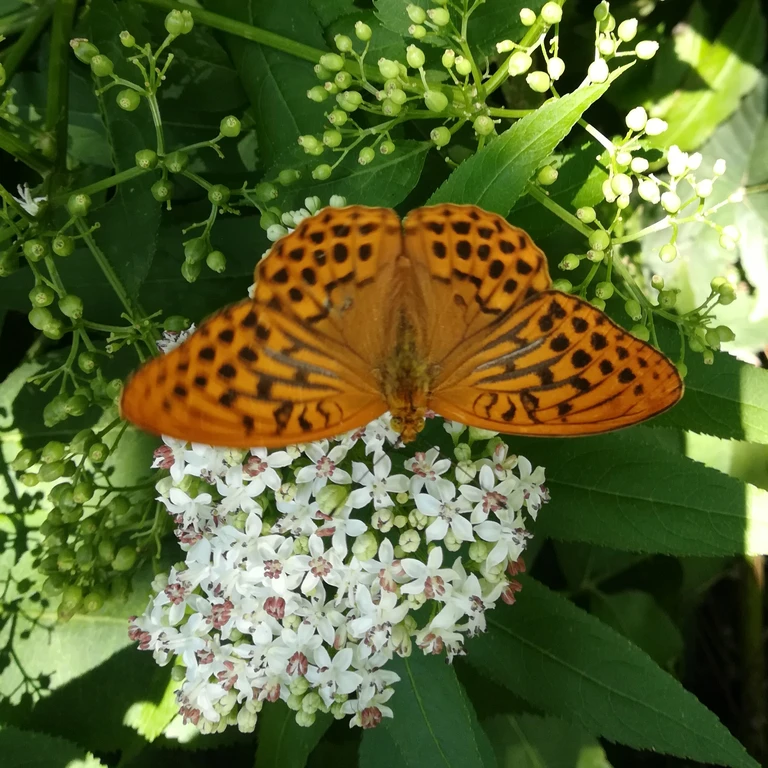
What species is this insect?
Argynnis paphia
